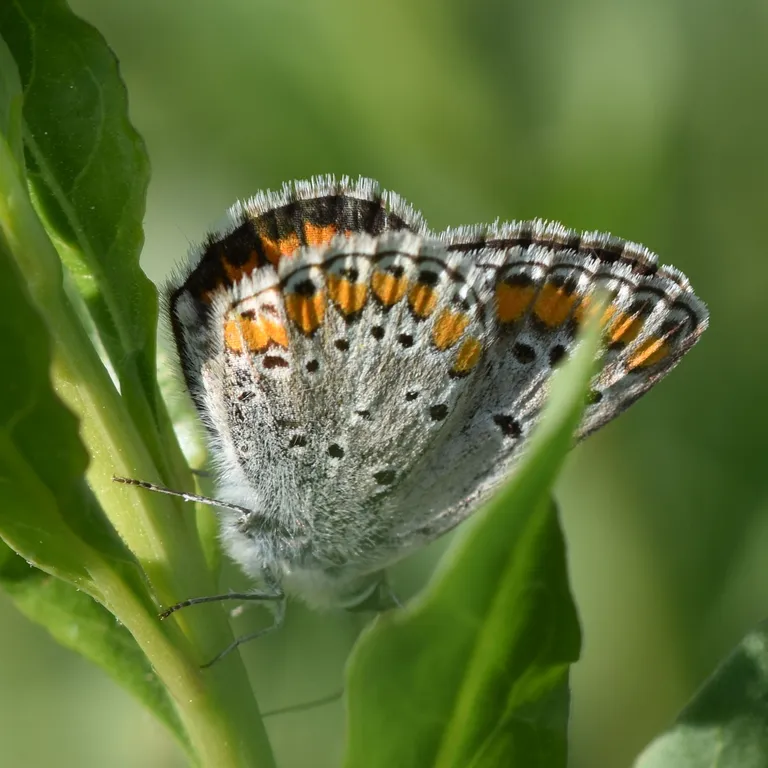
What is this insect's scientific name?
Aricia agestis/artaxerxes
